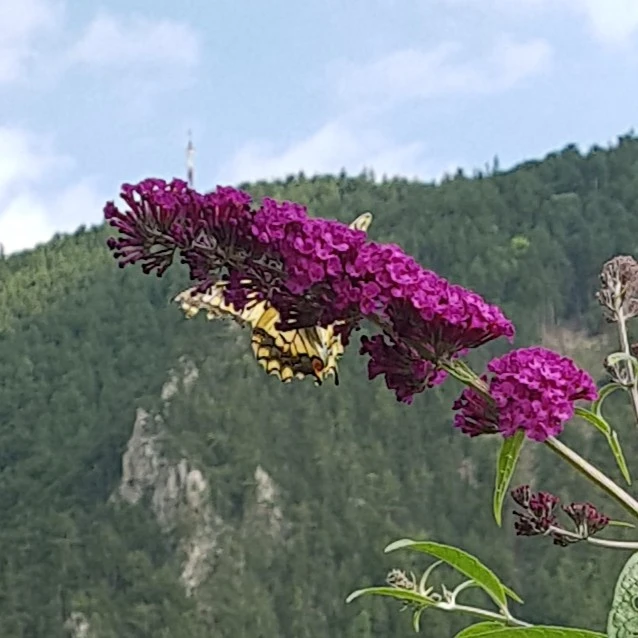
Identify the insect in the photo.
Papilio machaon
